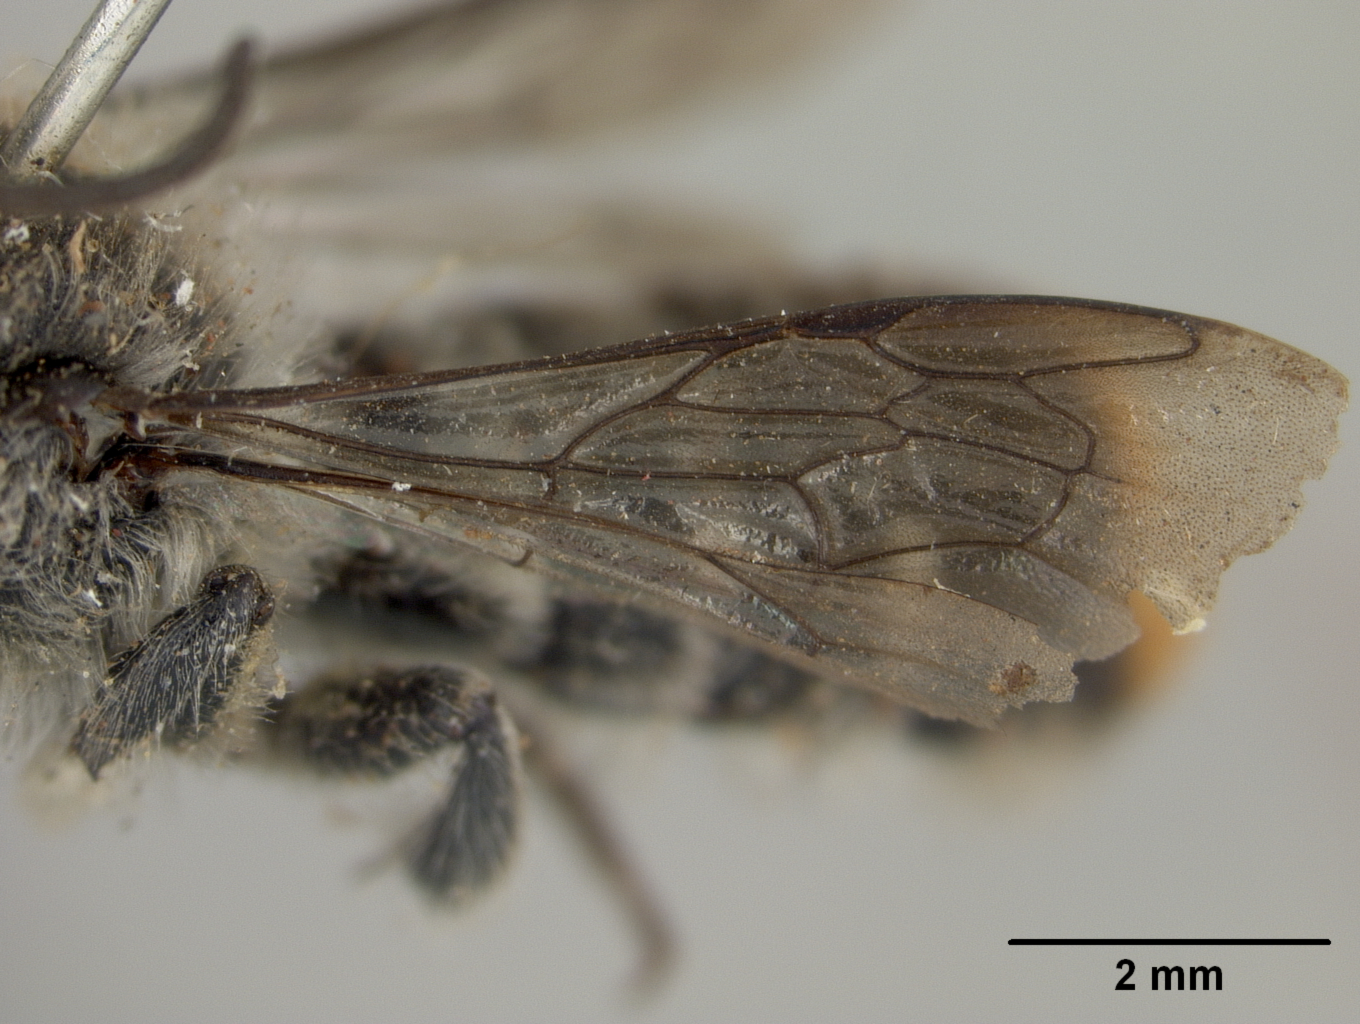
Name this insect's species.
Megachile horatii
